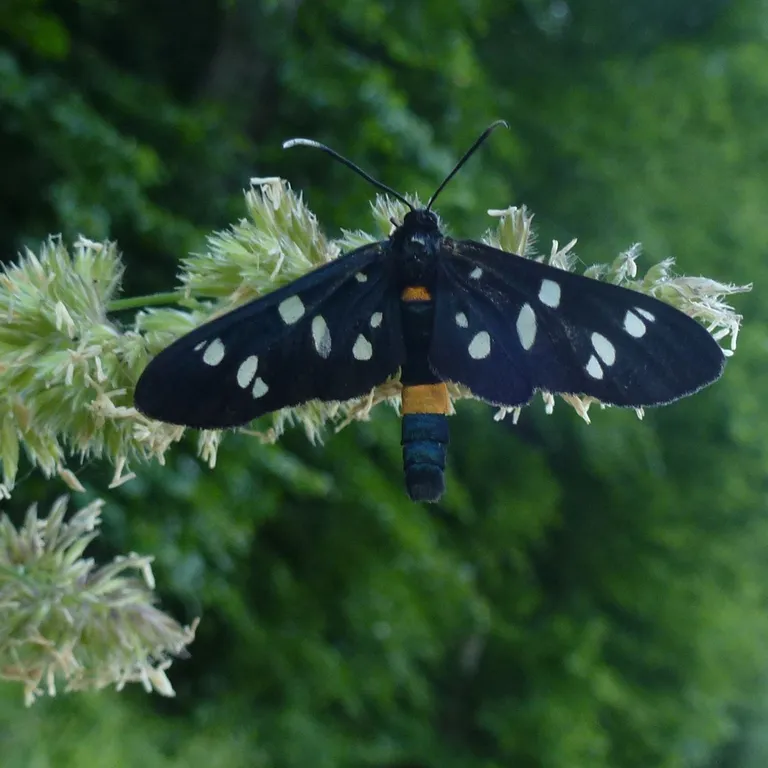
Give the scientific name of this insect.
Amata phegea
